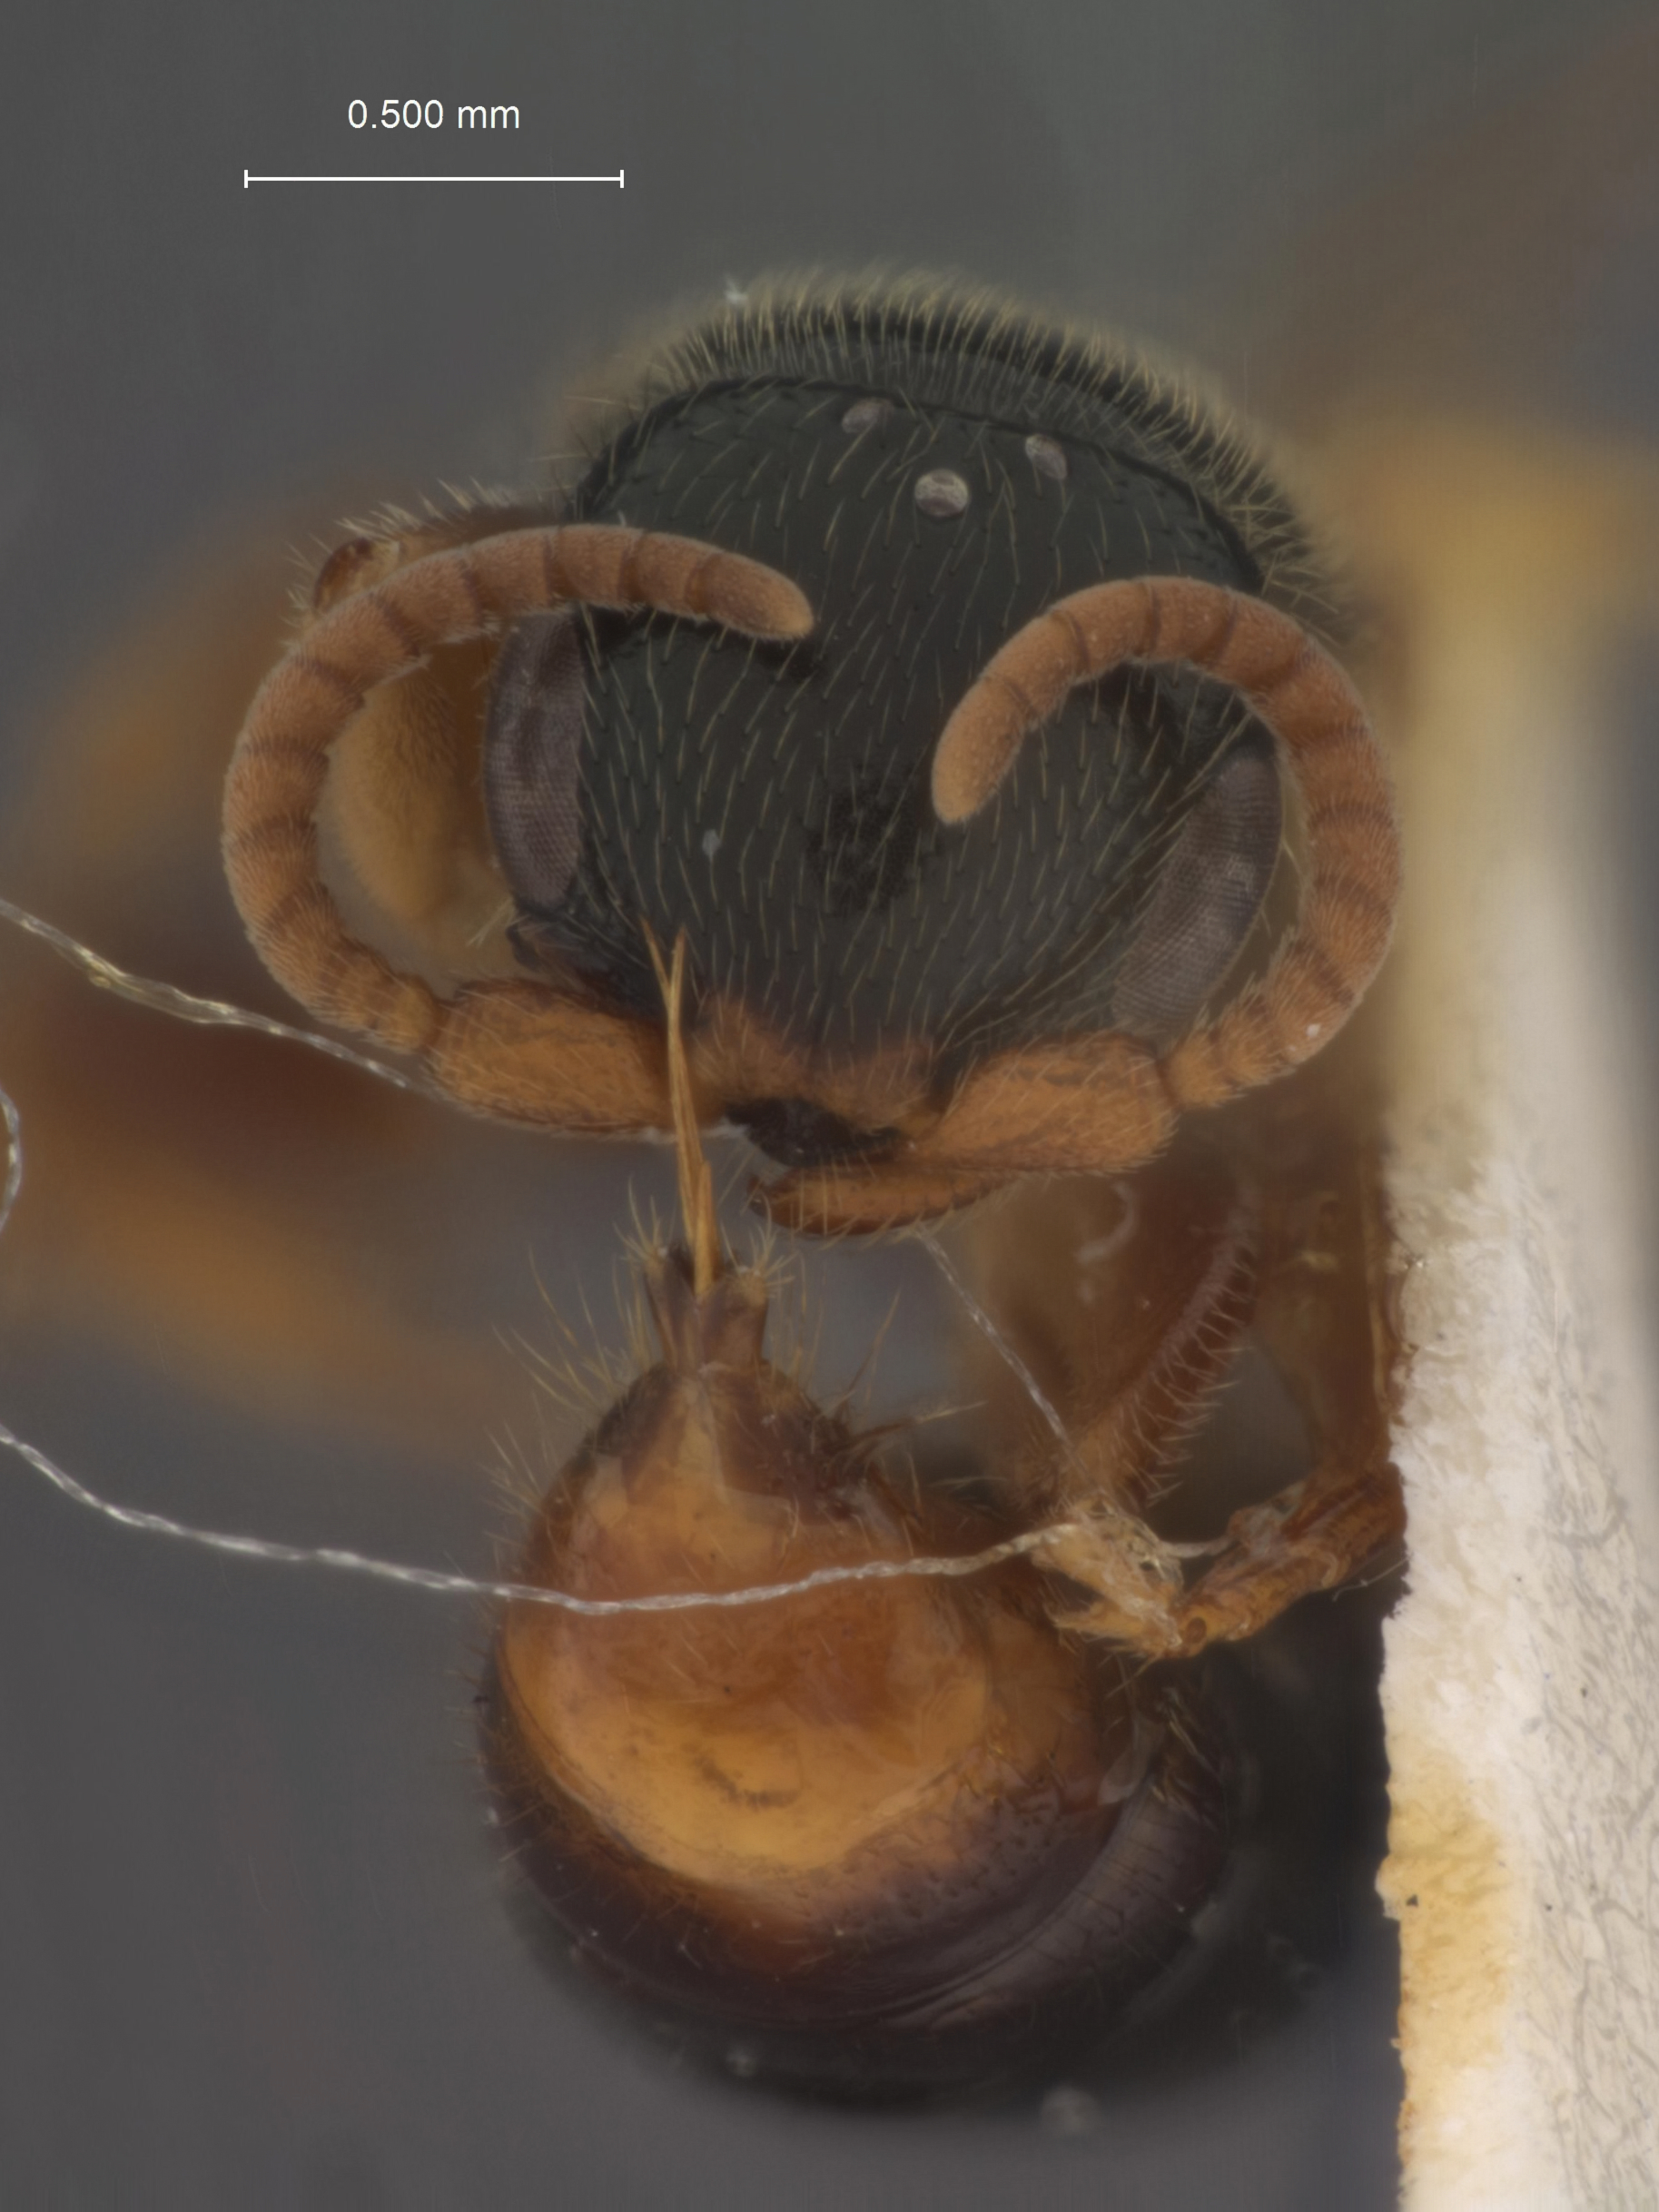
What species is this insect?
Epyris spissus
